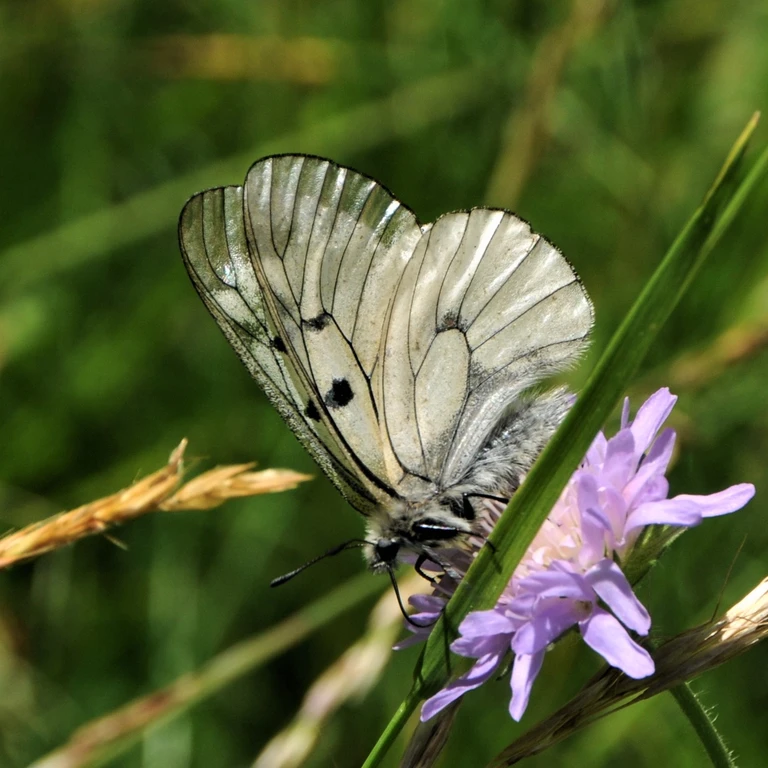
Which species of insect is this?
Parnassius mnemosyne
